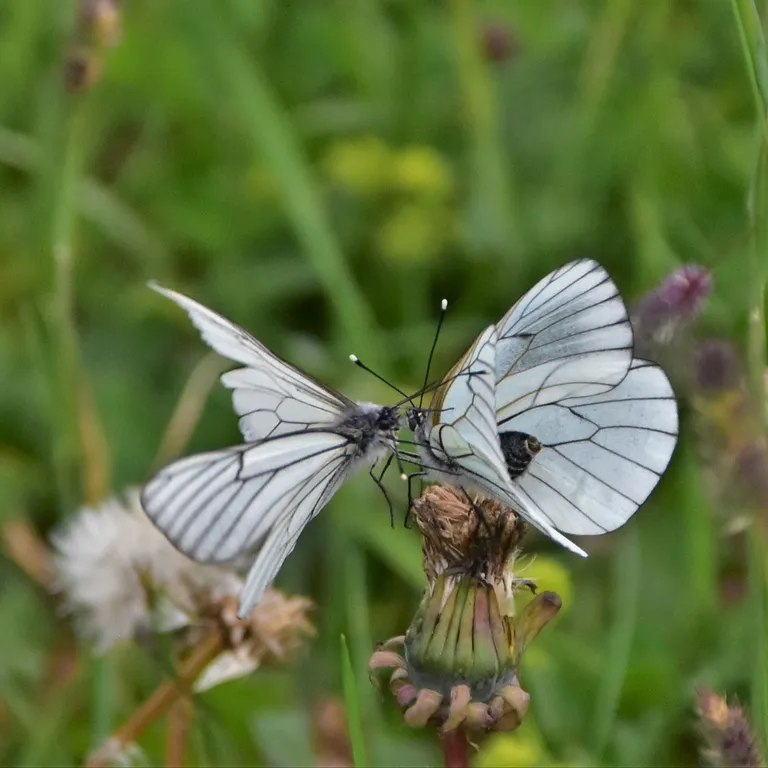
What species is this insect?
Aporia crataegi
